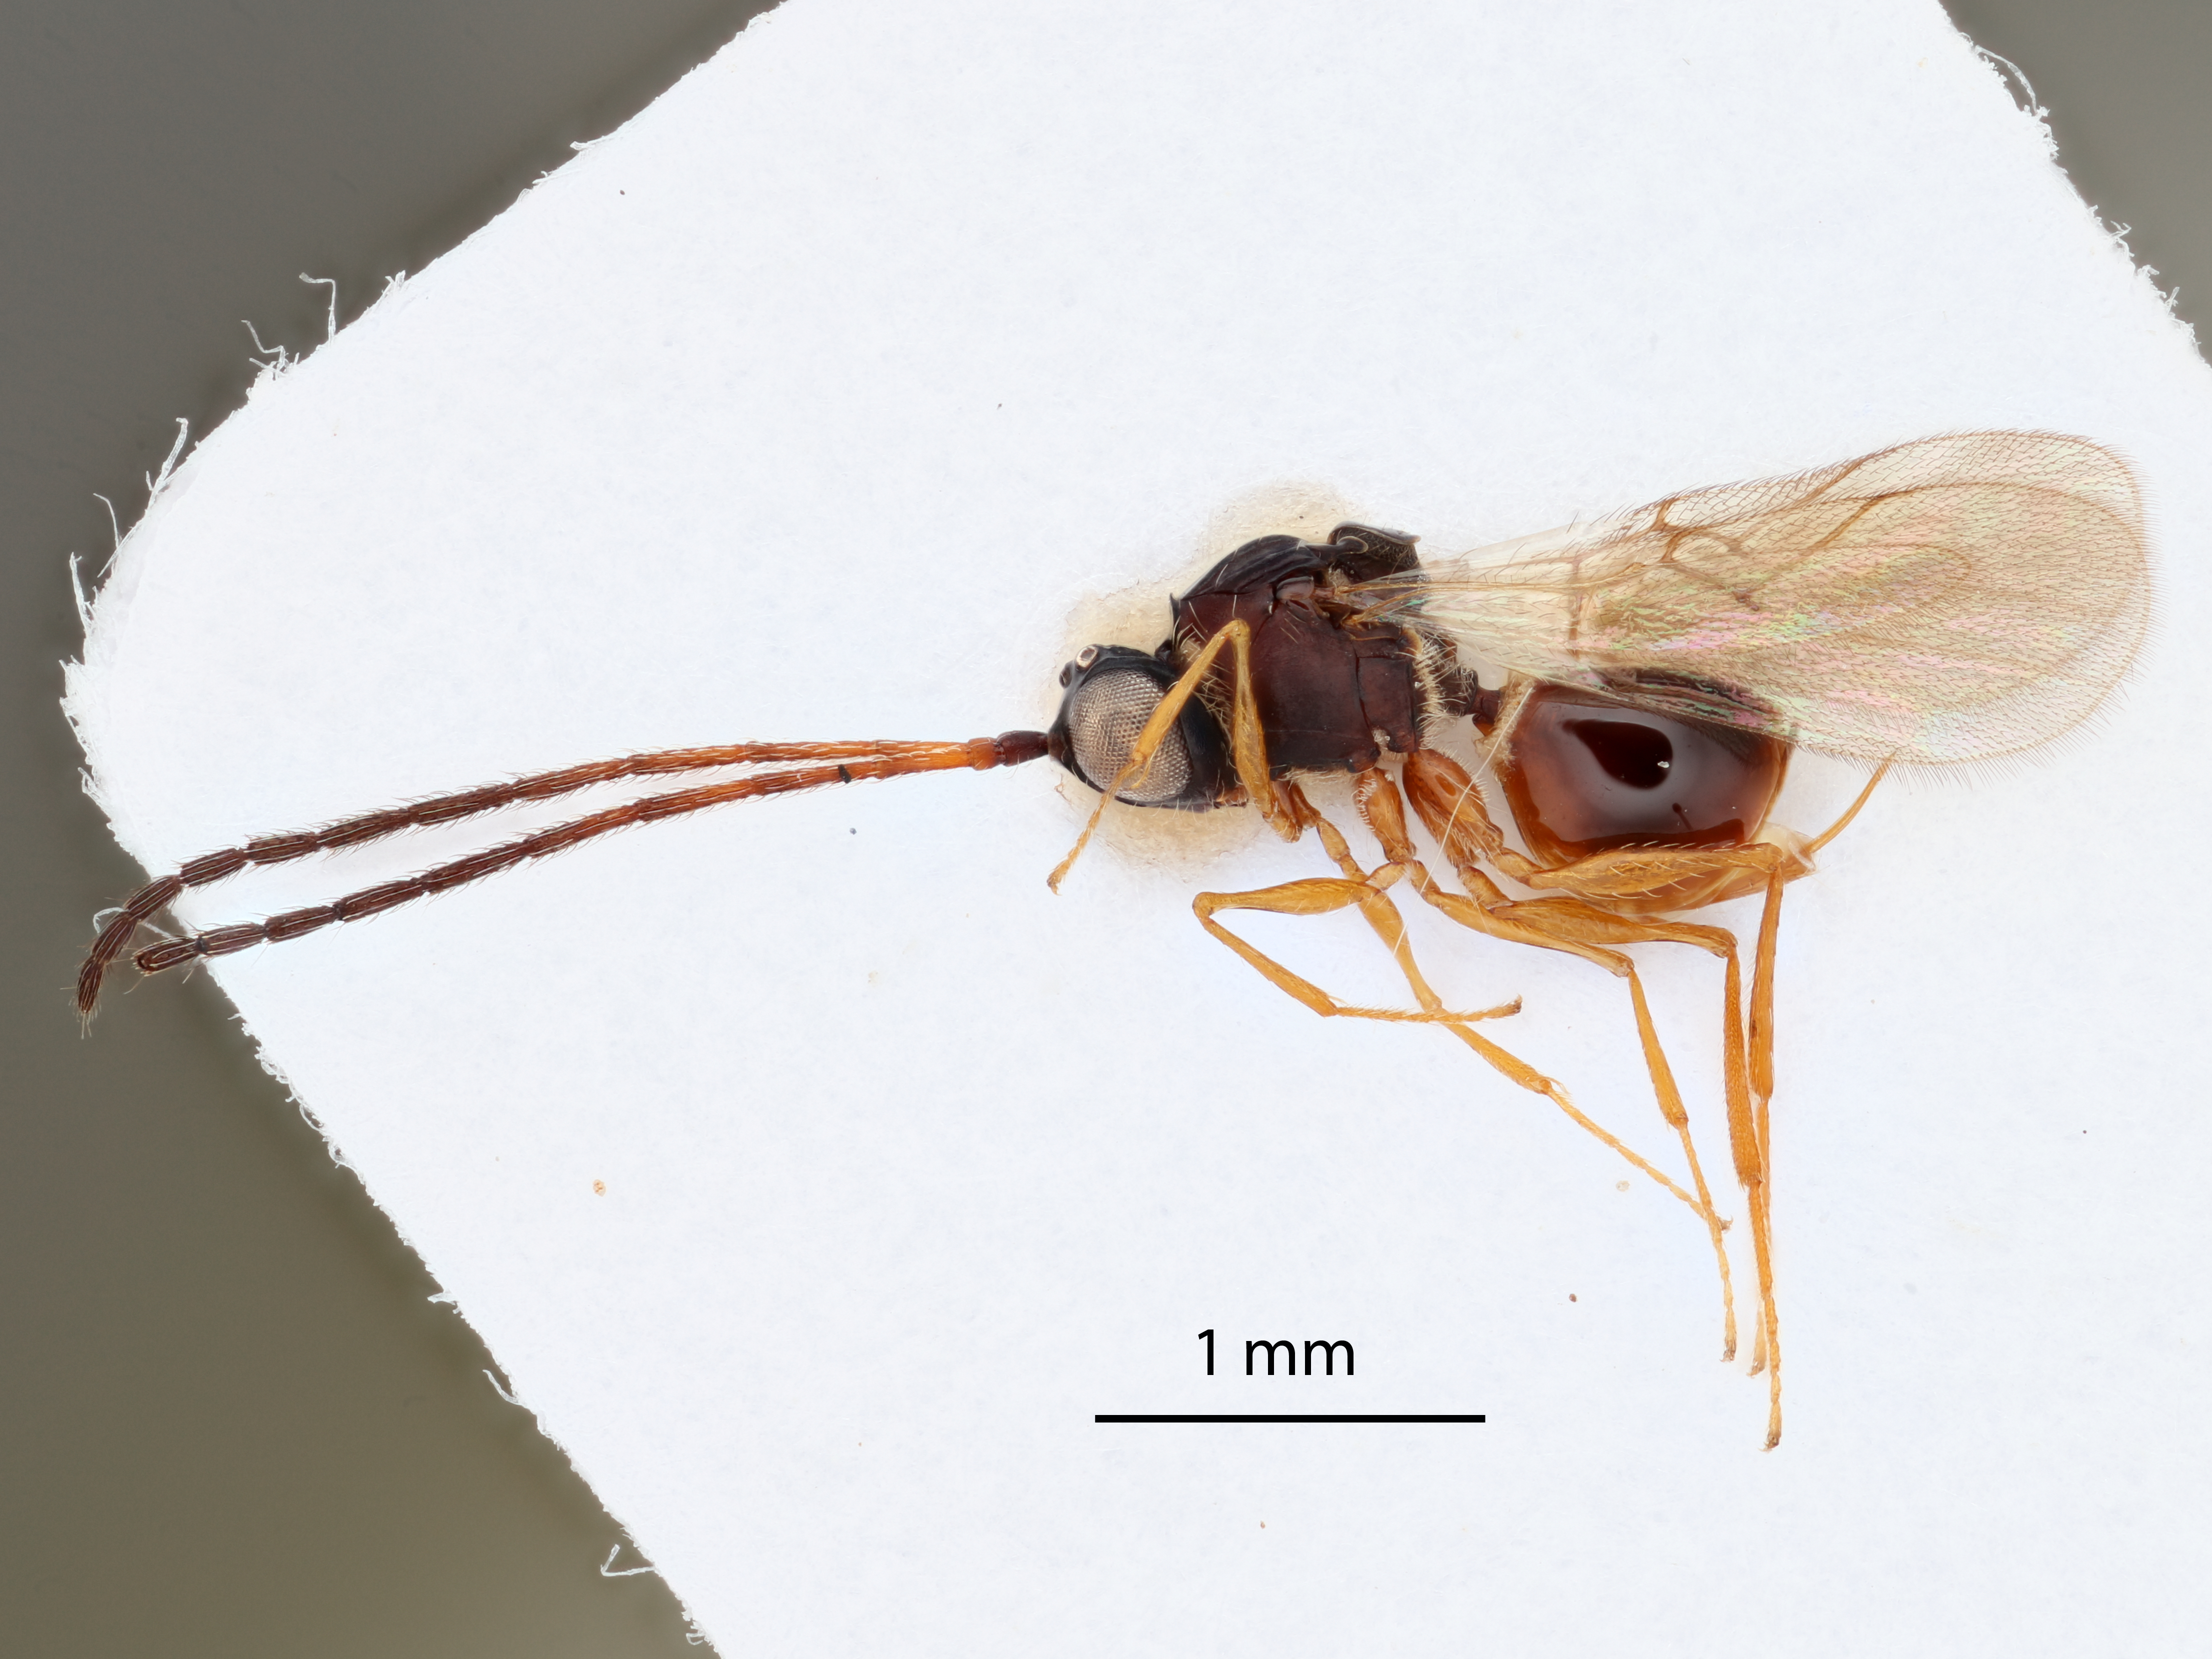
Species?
Humboldteria davesmithi
